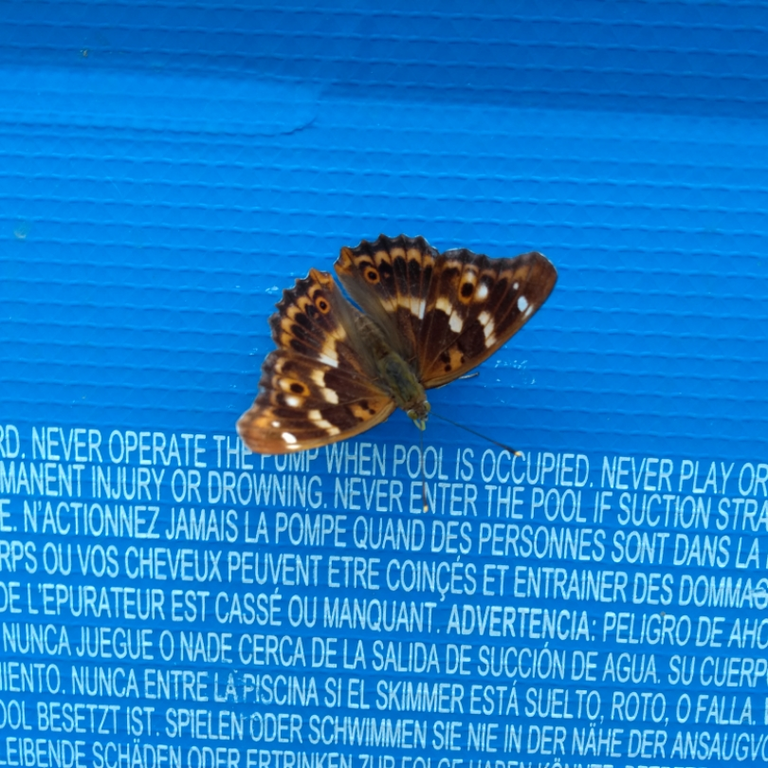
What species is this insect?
Apatura ilia
